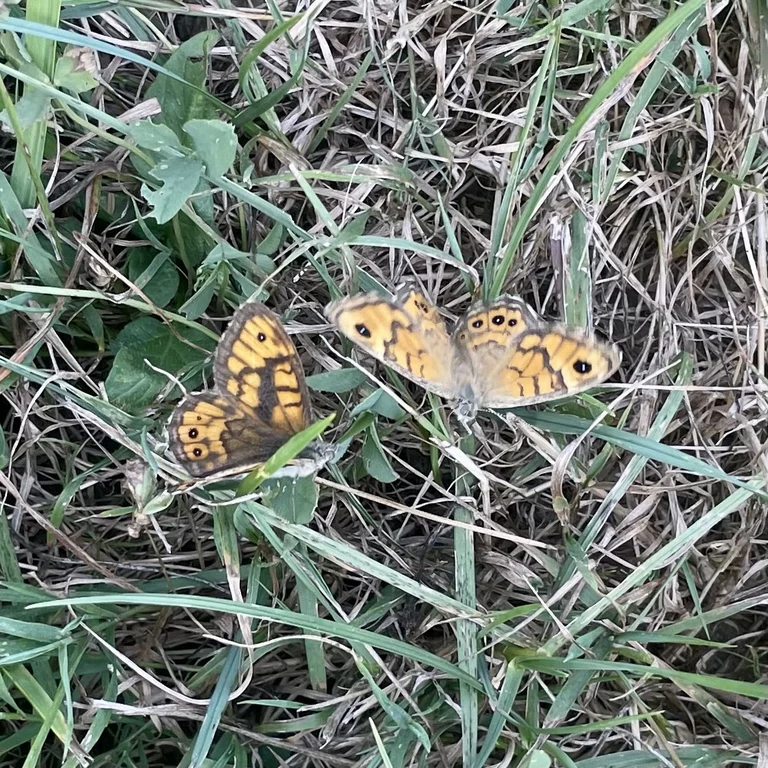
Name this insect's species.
Lasiommata megera (also Pararge megera)
